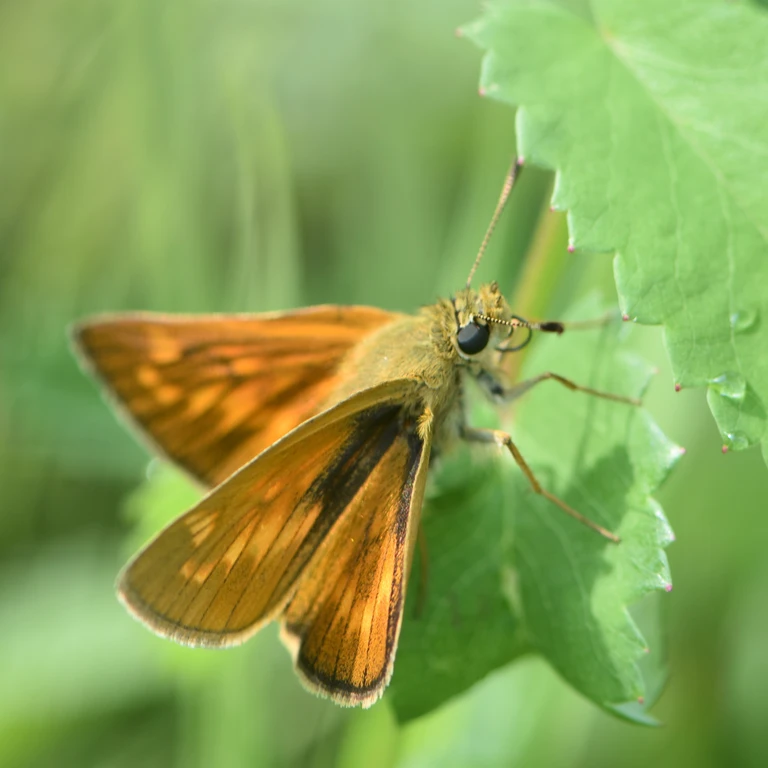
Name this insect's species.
Ochlodes sylvanus (also Ochlodes venata)
